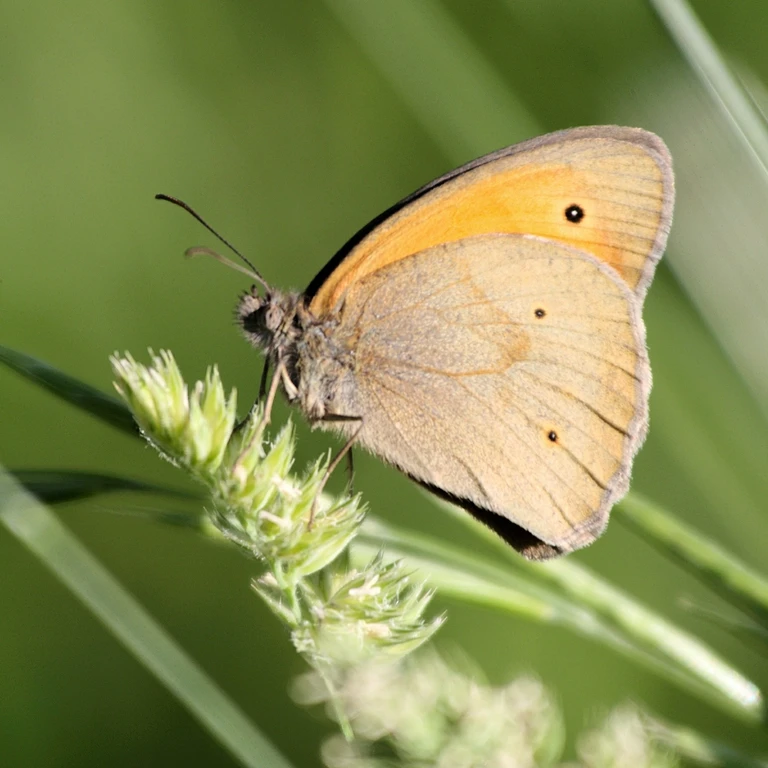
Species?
Maniola jurtina
